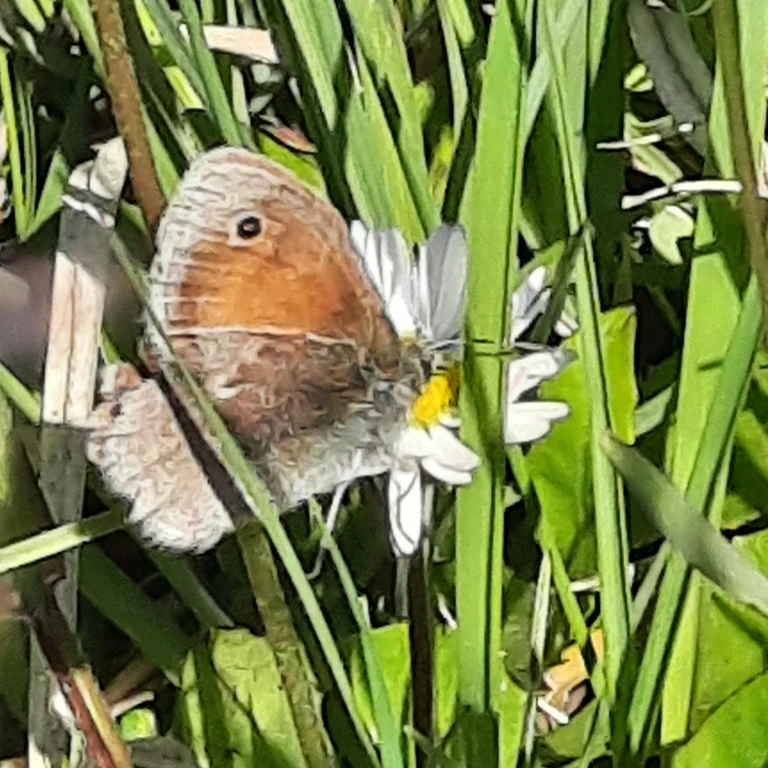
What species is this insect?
Coenonympha pamphilus
